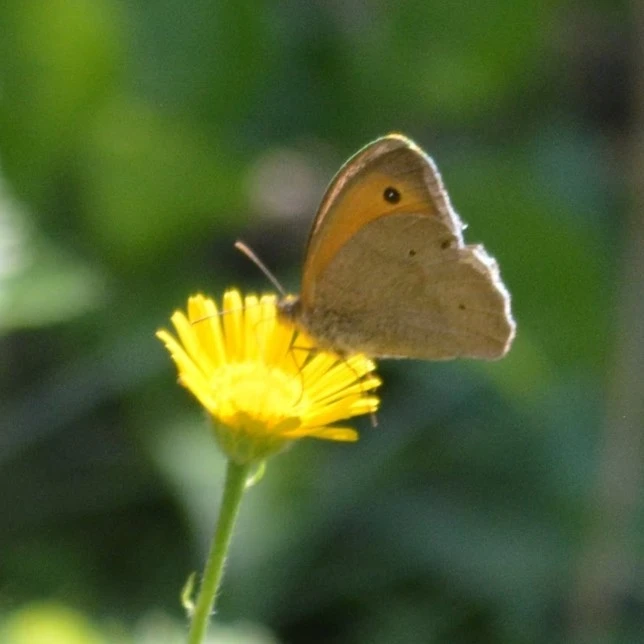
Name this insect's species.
Maniola jurtina
